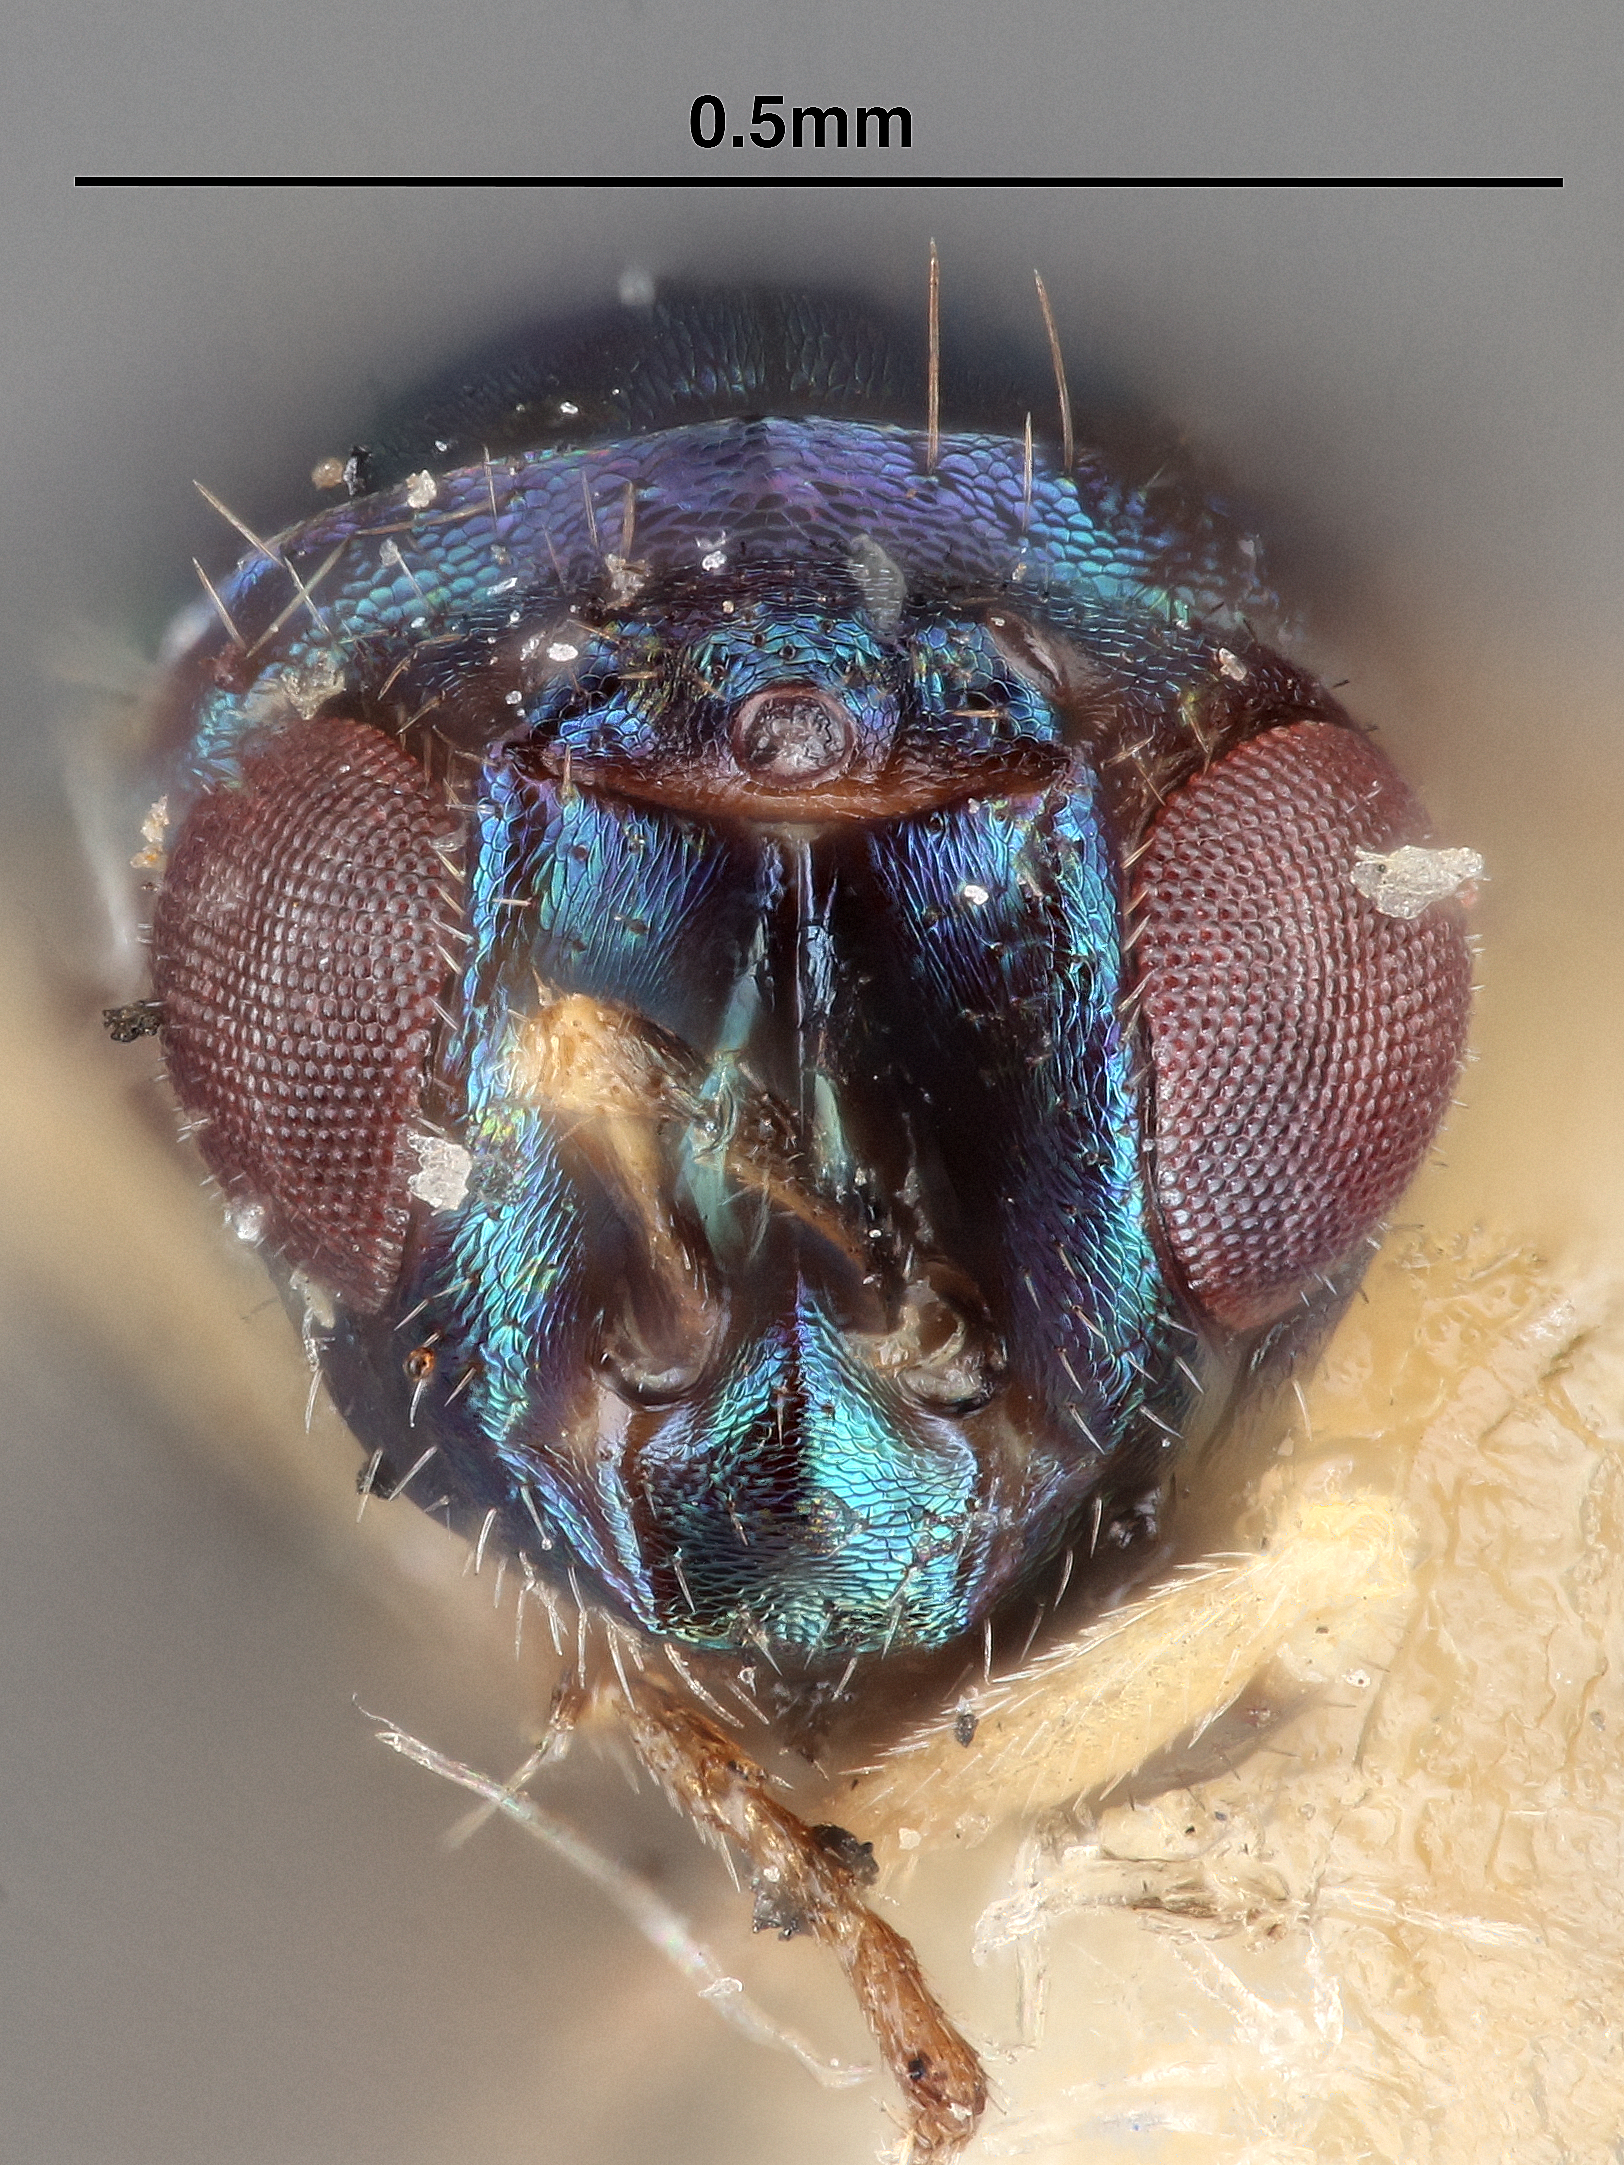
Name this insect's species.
Tetrastichus bruchophagi
